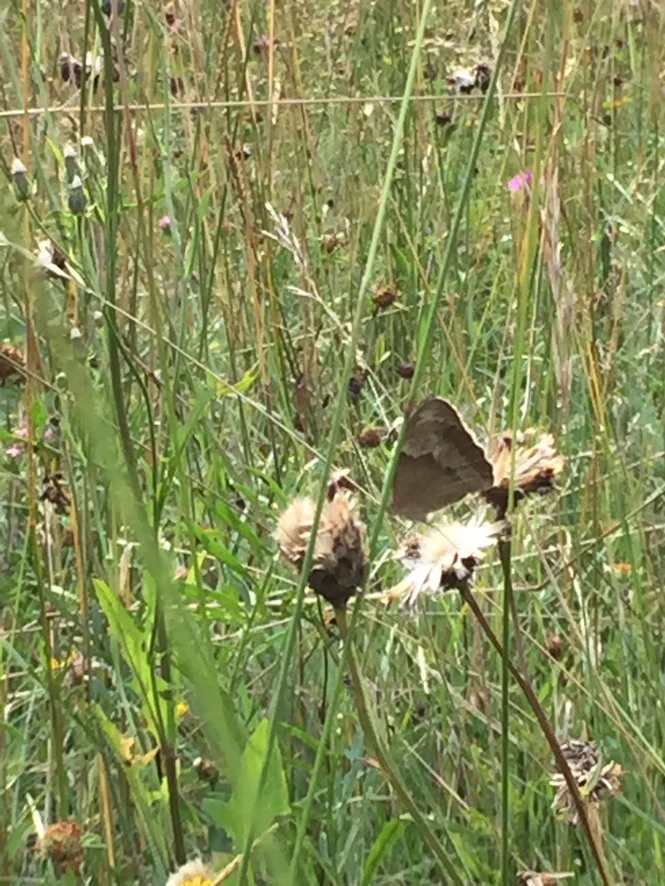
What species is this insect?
Maniola jurtina
